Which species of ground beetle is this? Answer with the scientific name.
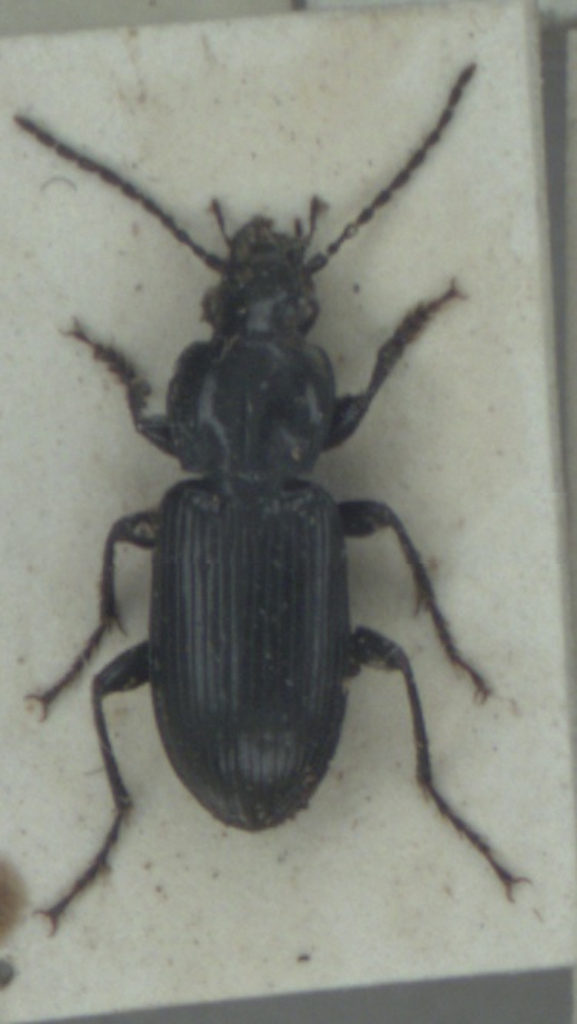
Pterostichus nigrita
